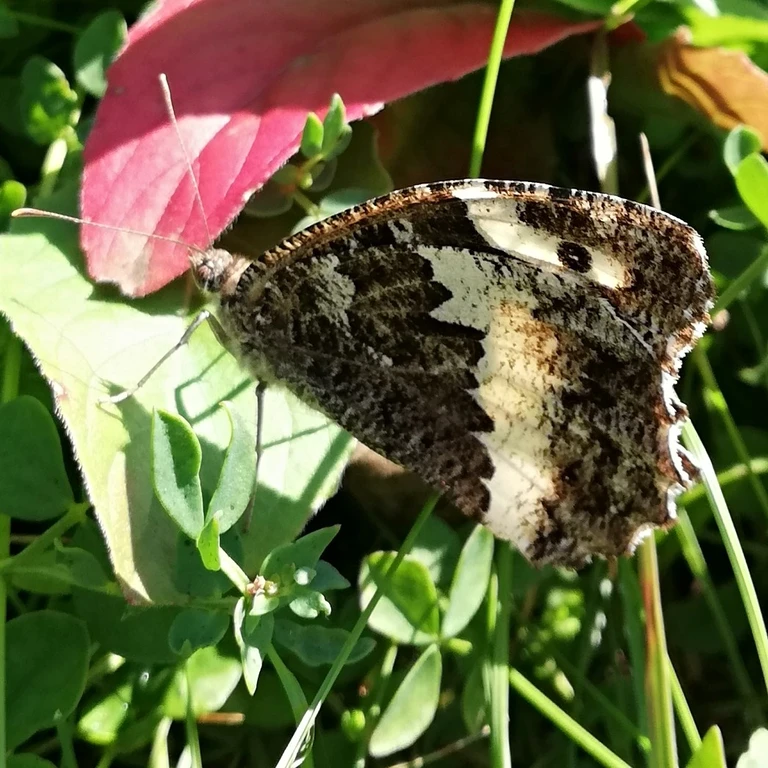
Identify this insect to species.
Brintesia circe
